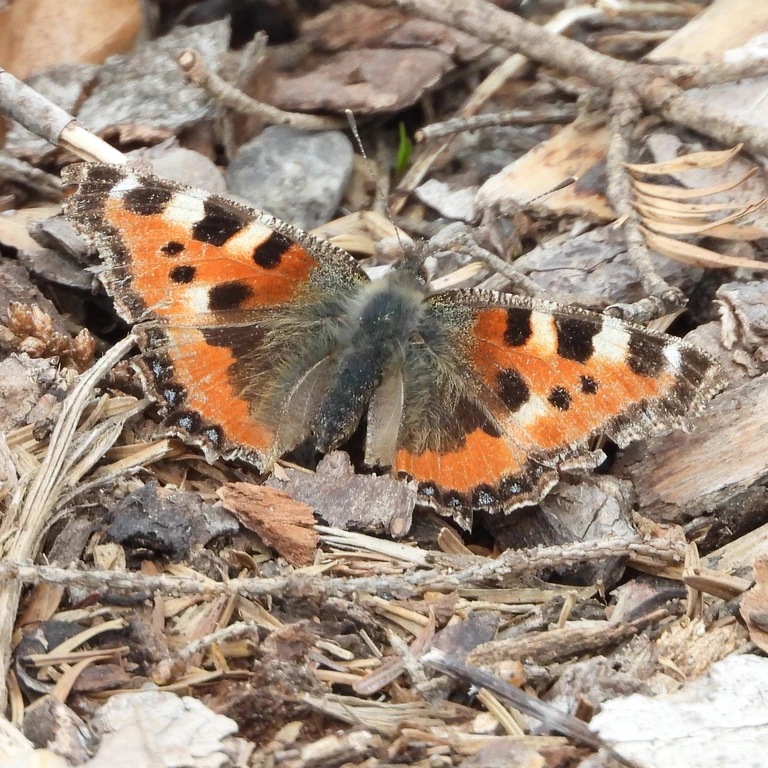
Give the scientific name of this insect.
Aglais urticae
